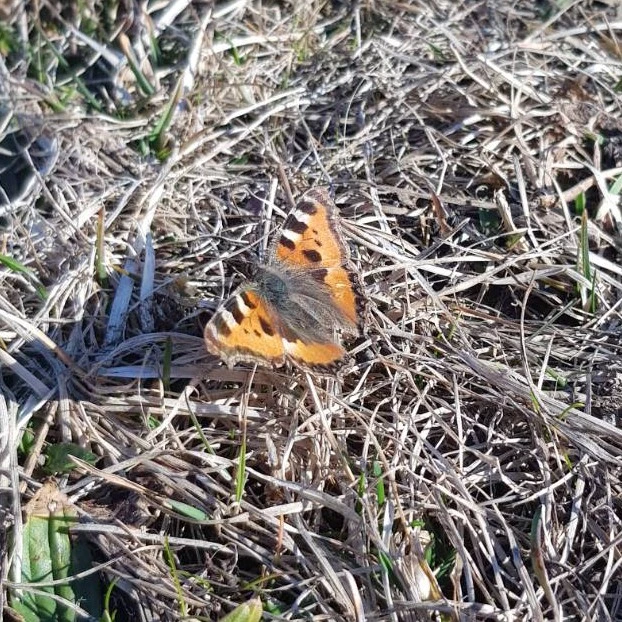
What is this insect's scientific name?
Aglais urticae
